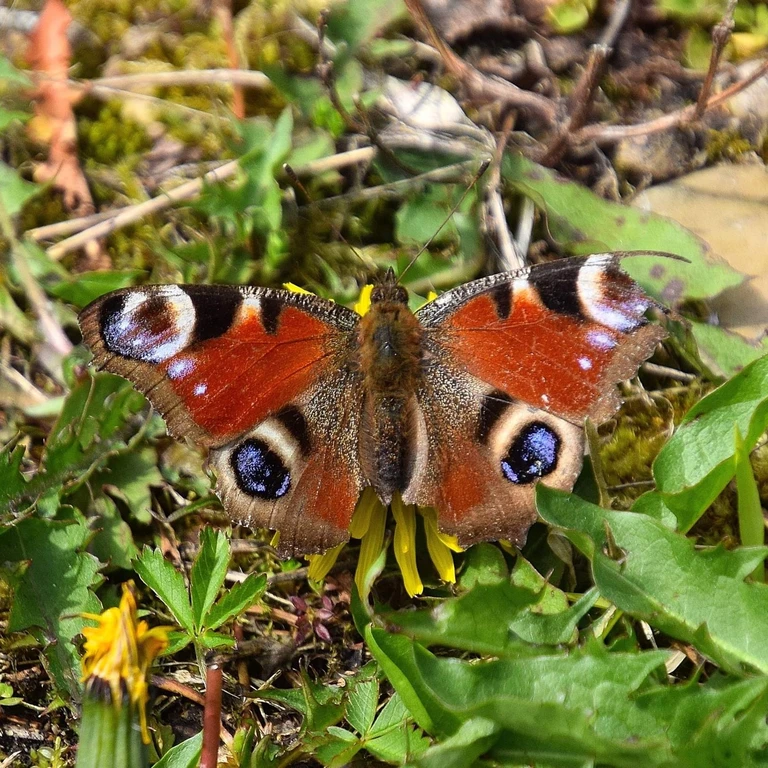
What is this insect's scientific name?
Aglais io
